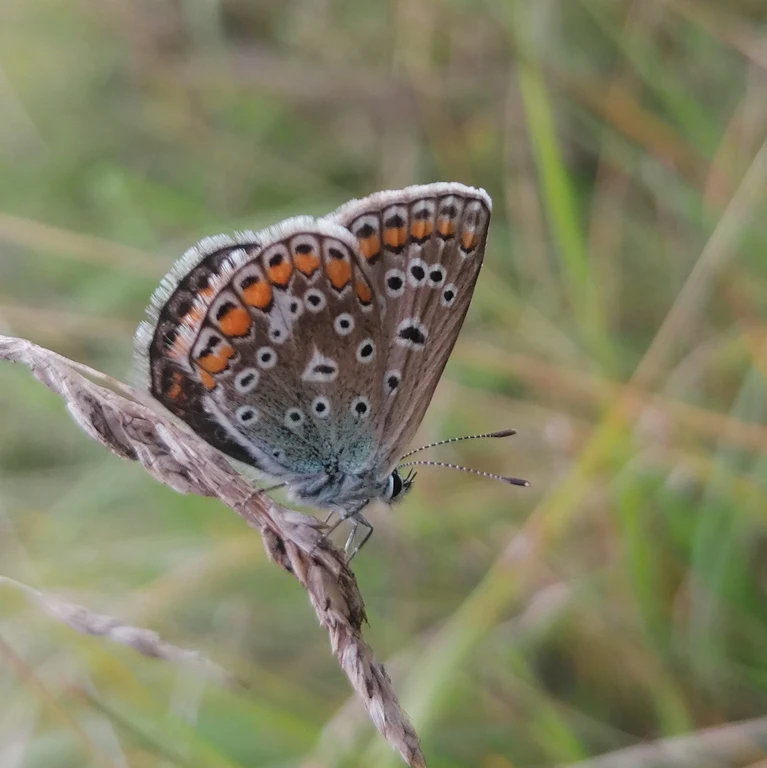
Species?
Polyommatus icarus
